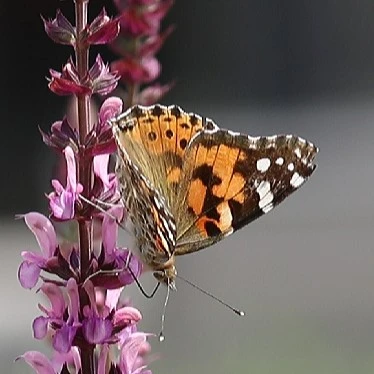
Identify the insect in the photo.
Vanessa cardui
